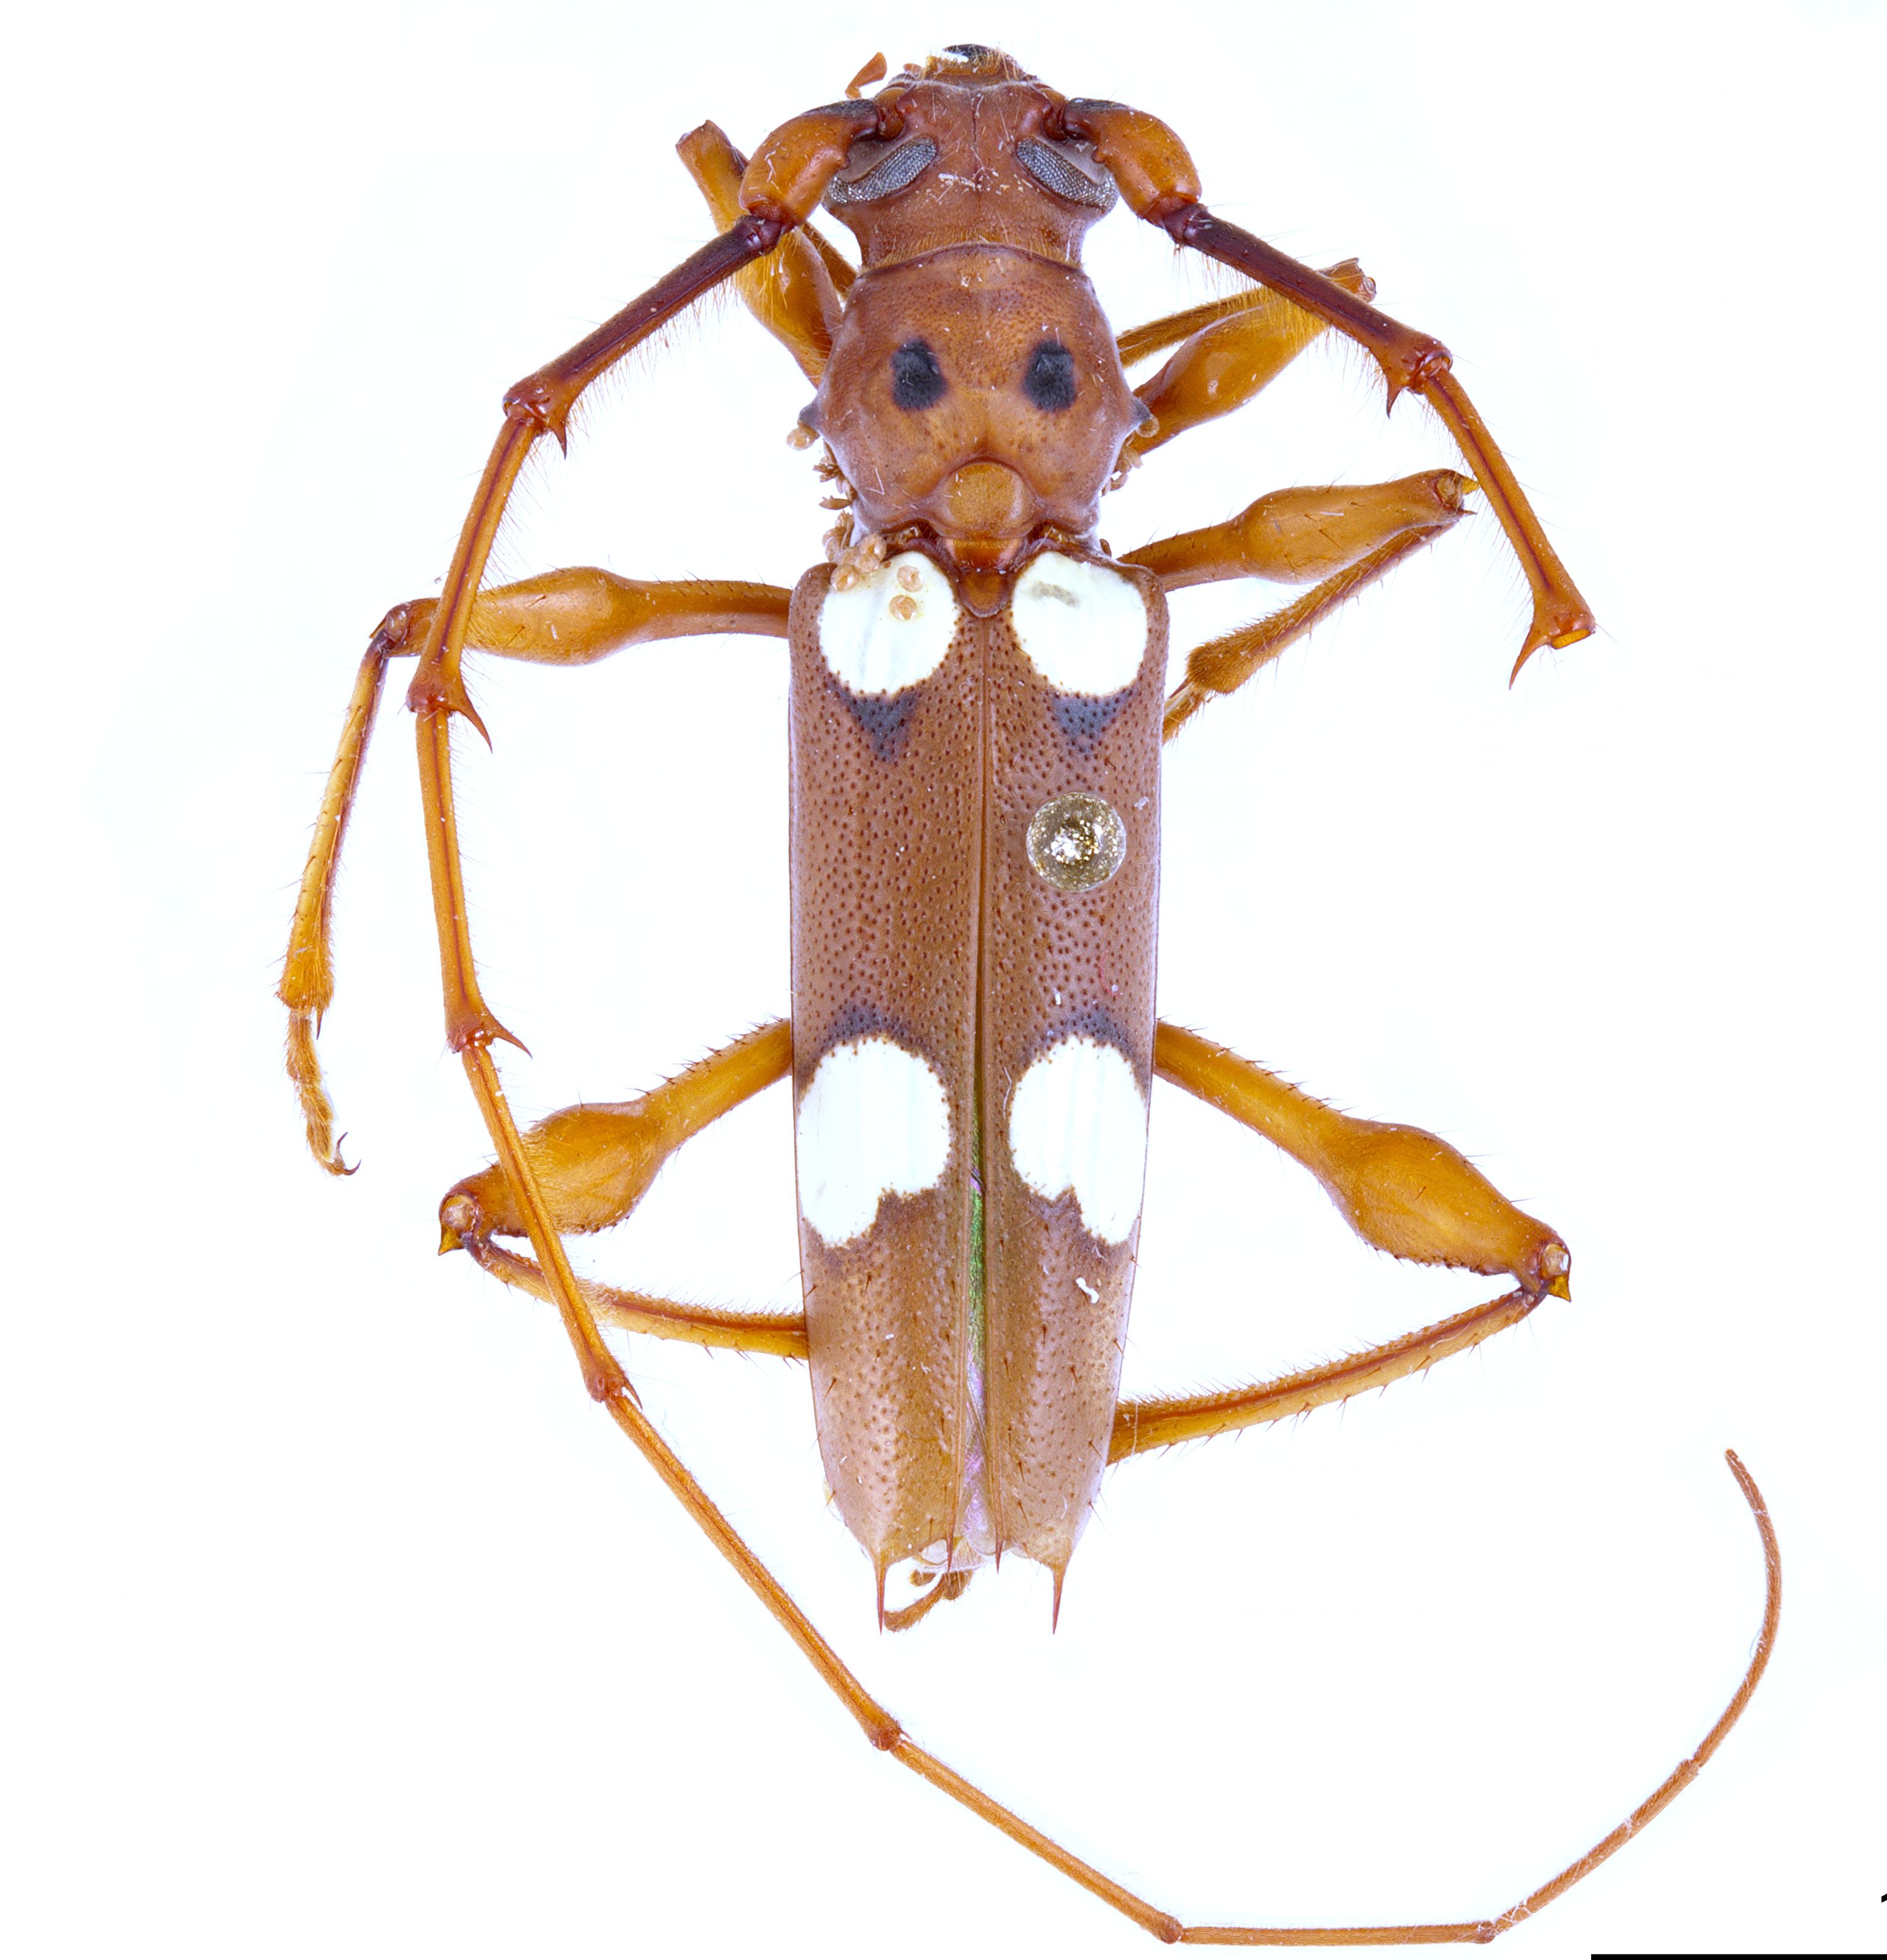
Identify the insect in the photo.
Nyssicus topographicus
